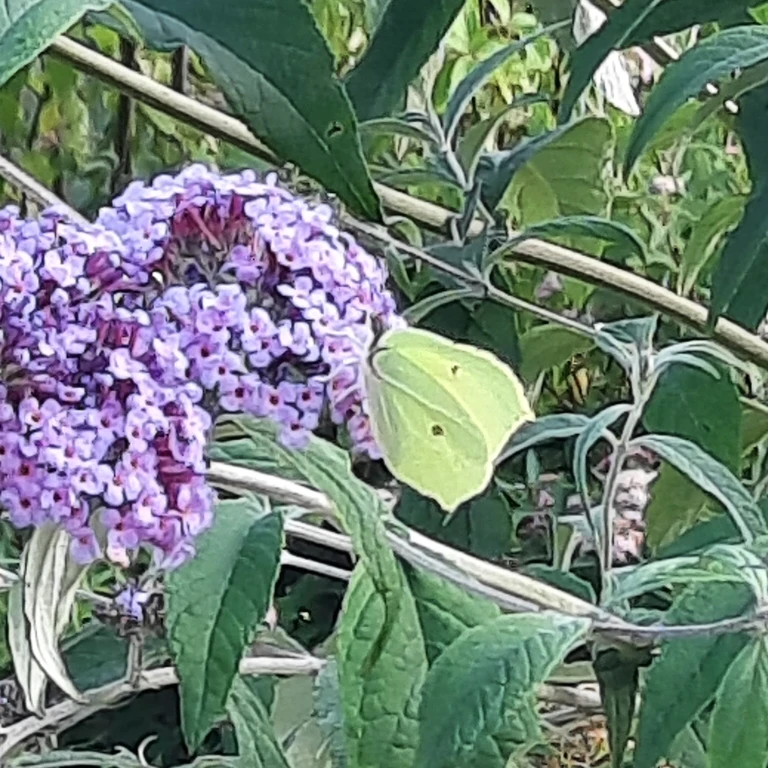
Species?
Gonepteryx rhamni
